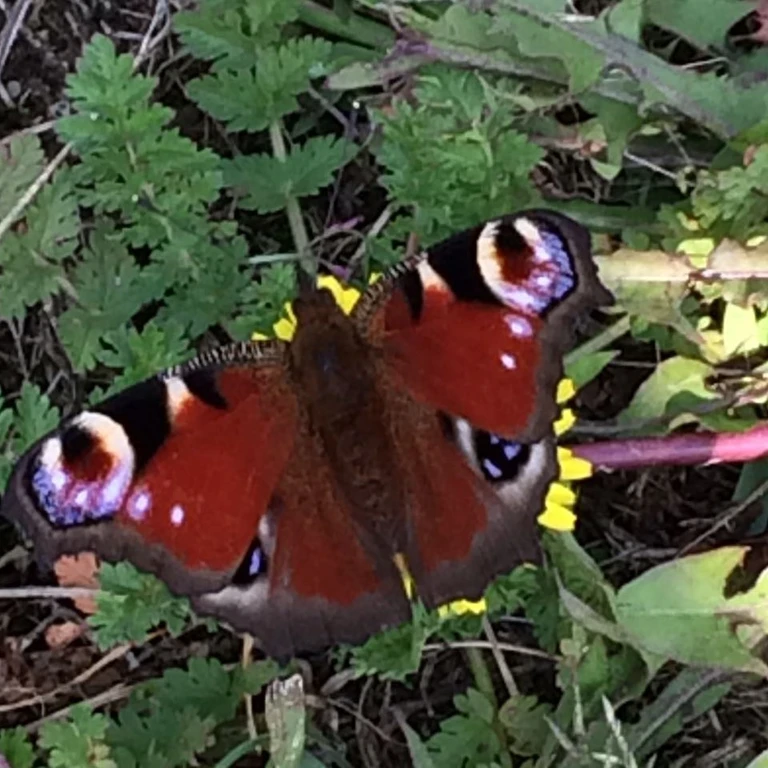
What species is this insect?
Aglais io
